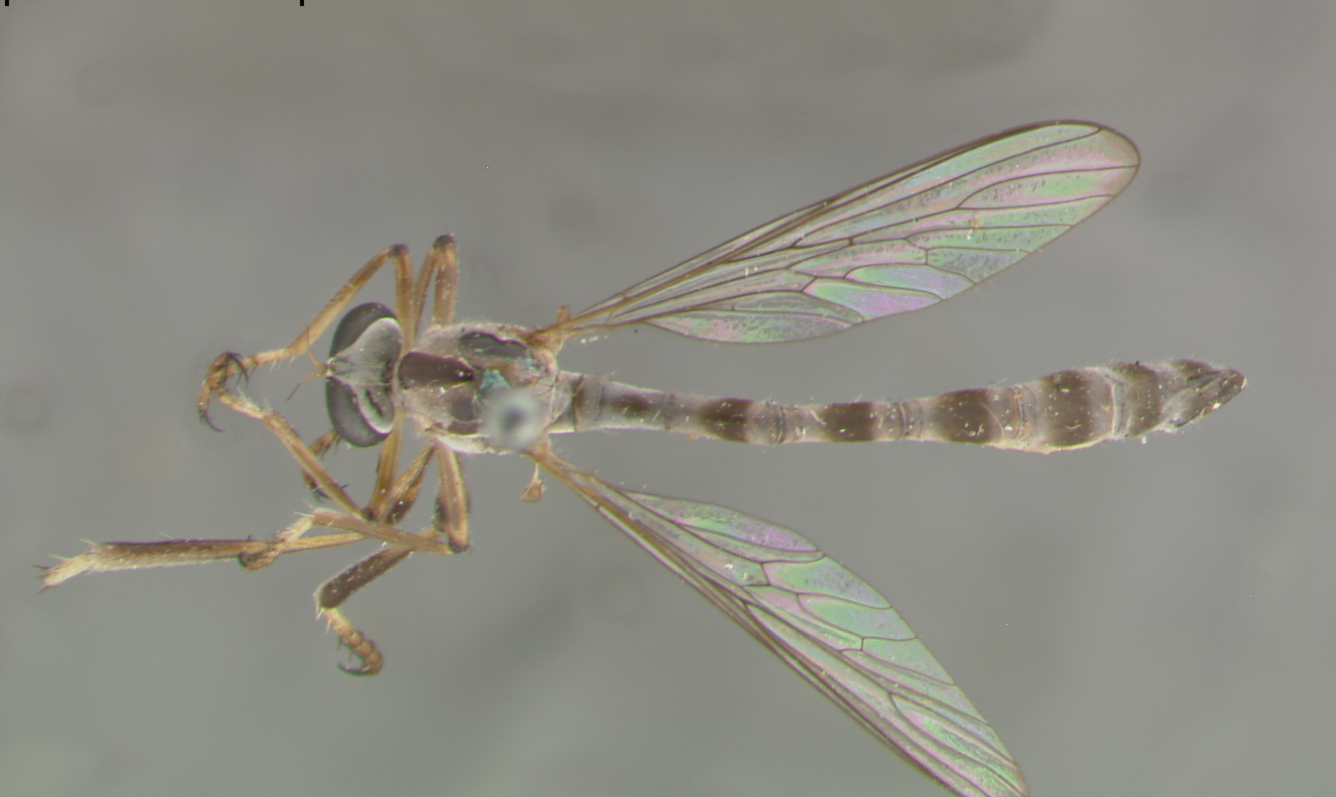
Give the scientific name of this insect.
Leptogaster virgatus
